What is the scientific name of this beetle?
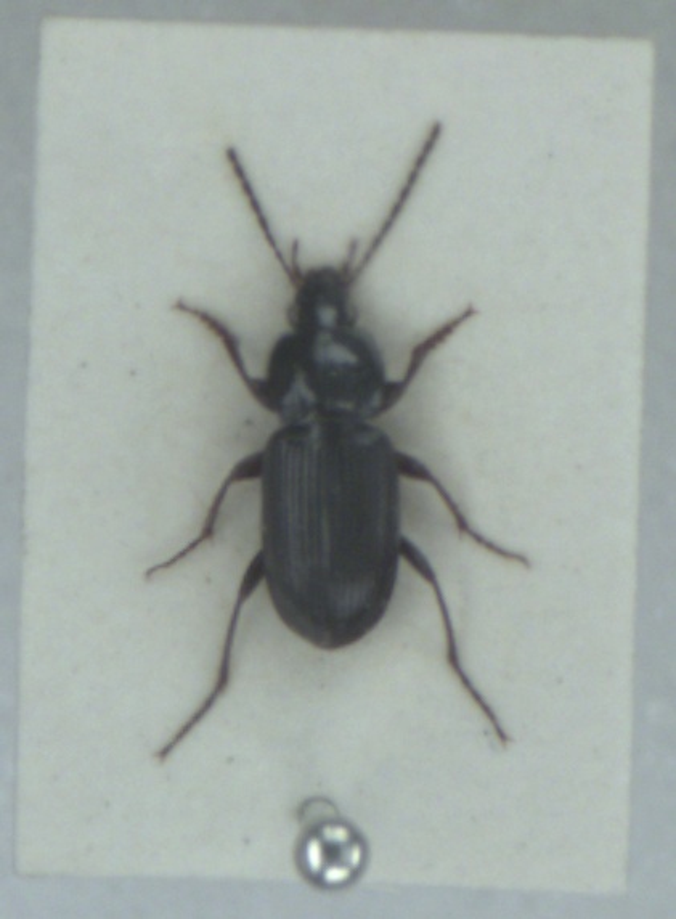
Pterostichus vernalis
